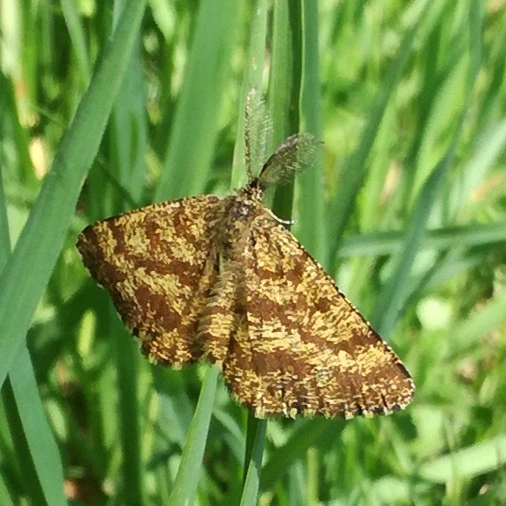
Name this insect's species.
Ematurga atomaria
